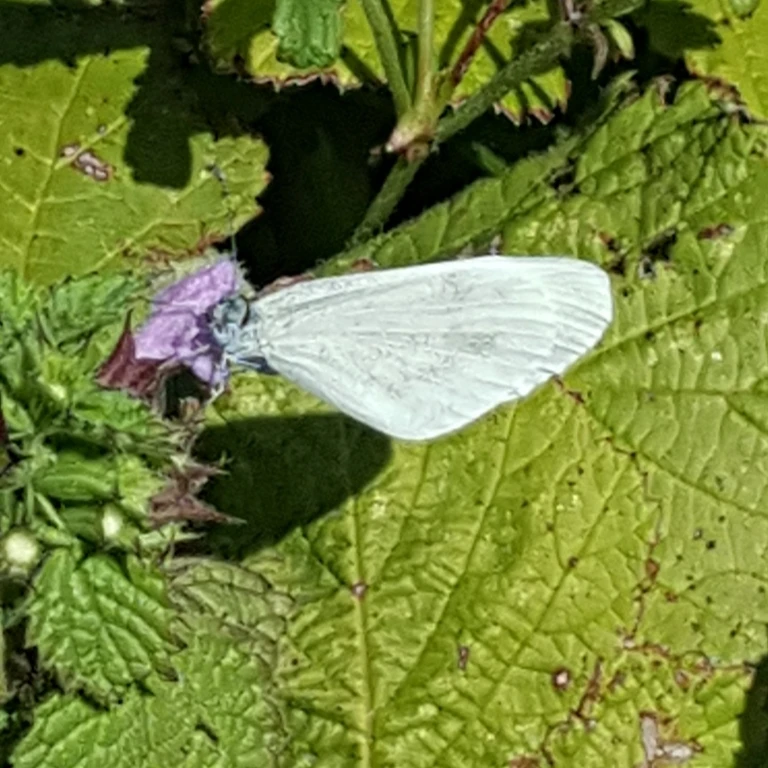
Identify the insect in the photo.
Leptidea sinapis/juvernica
